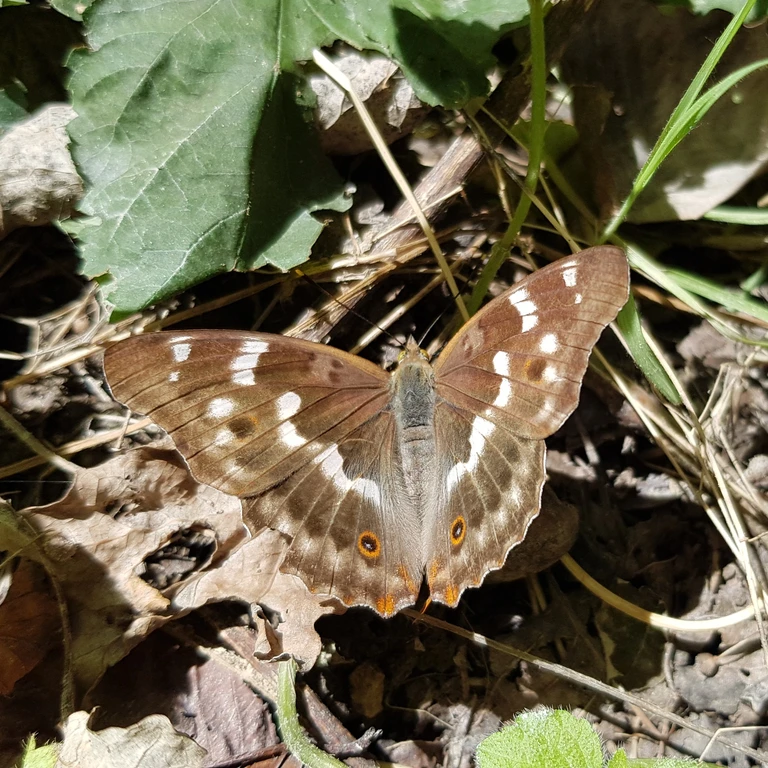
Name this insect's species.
Apatura ilia
